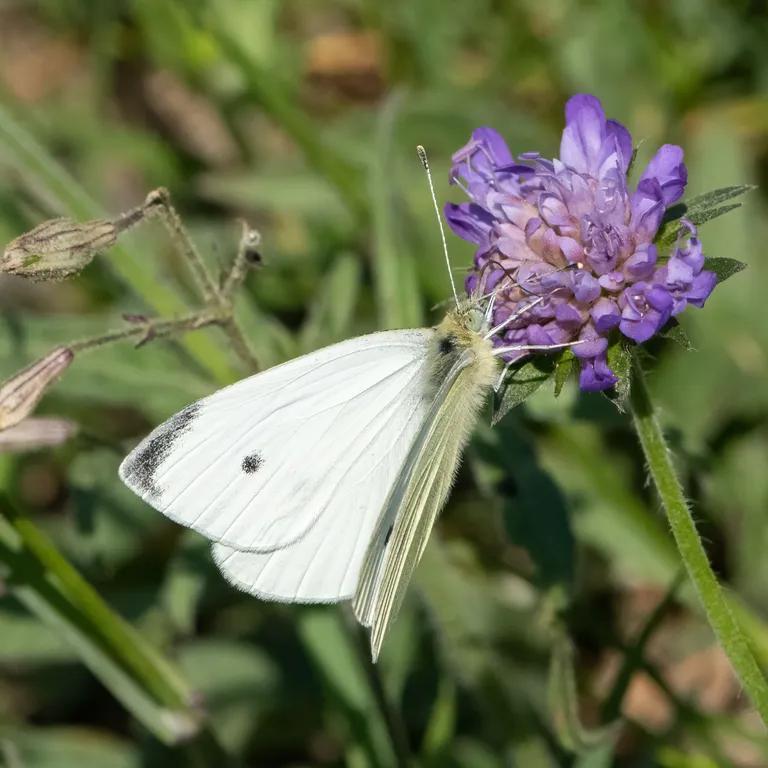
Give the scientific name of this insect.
Pieris rapae
